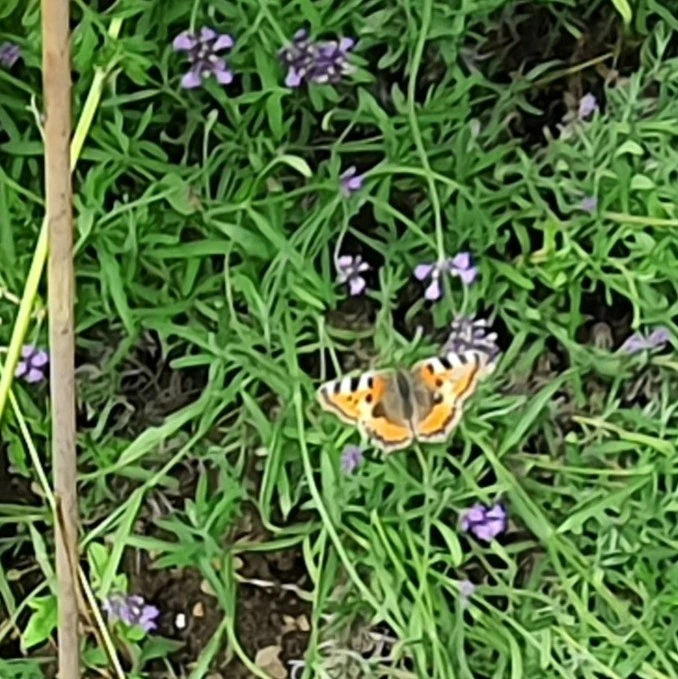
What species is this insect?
Aglais urticae
